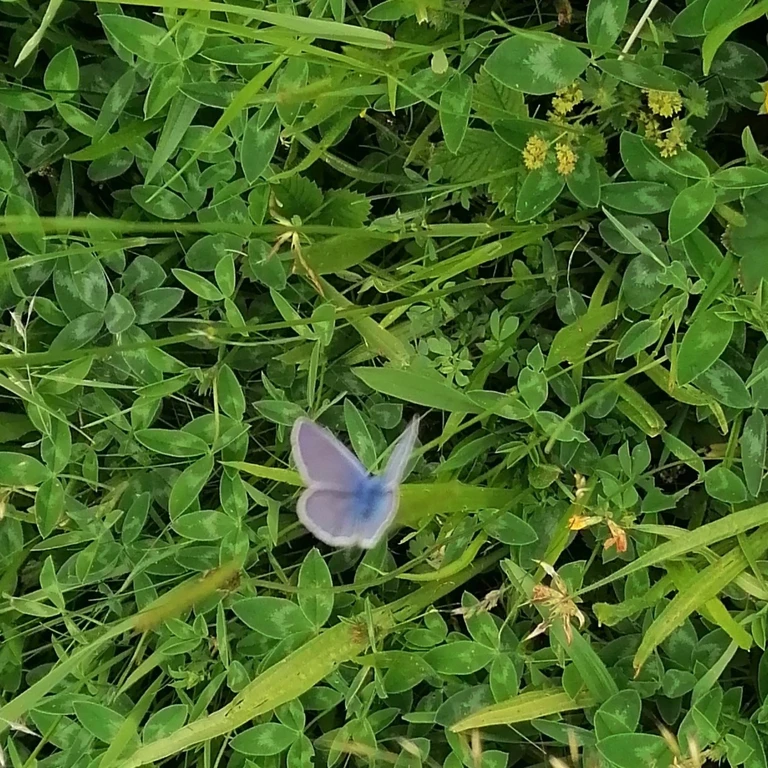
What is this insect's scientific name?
Polyommatus icarus
